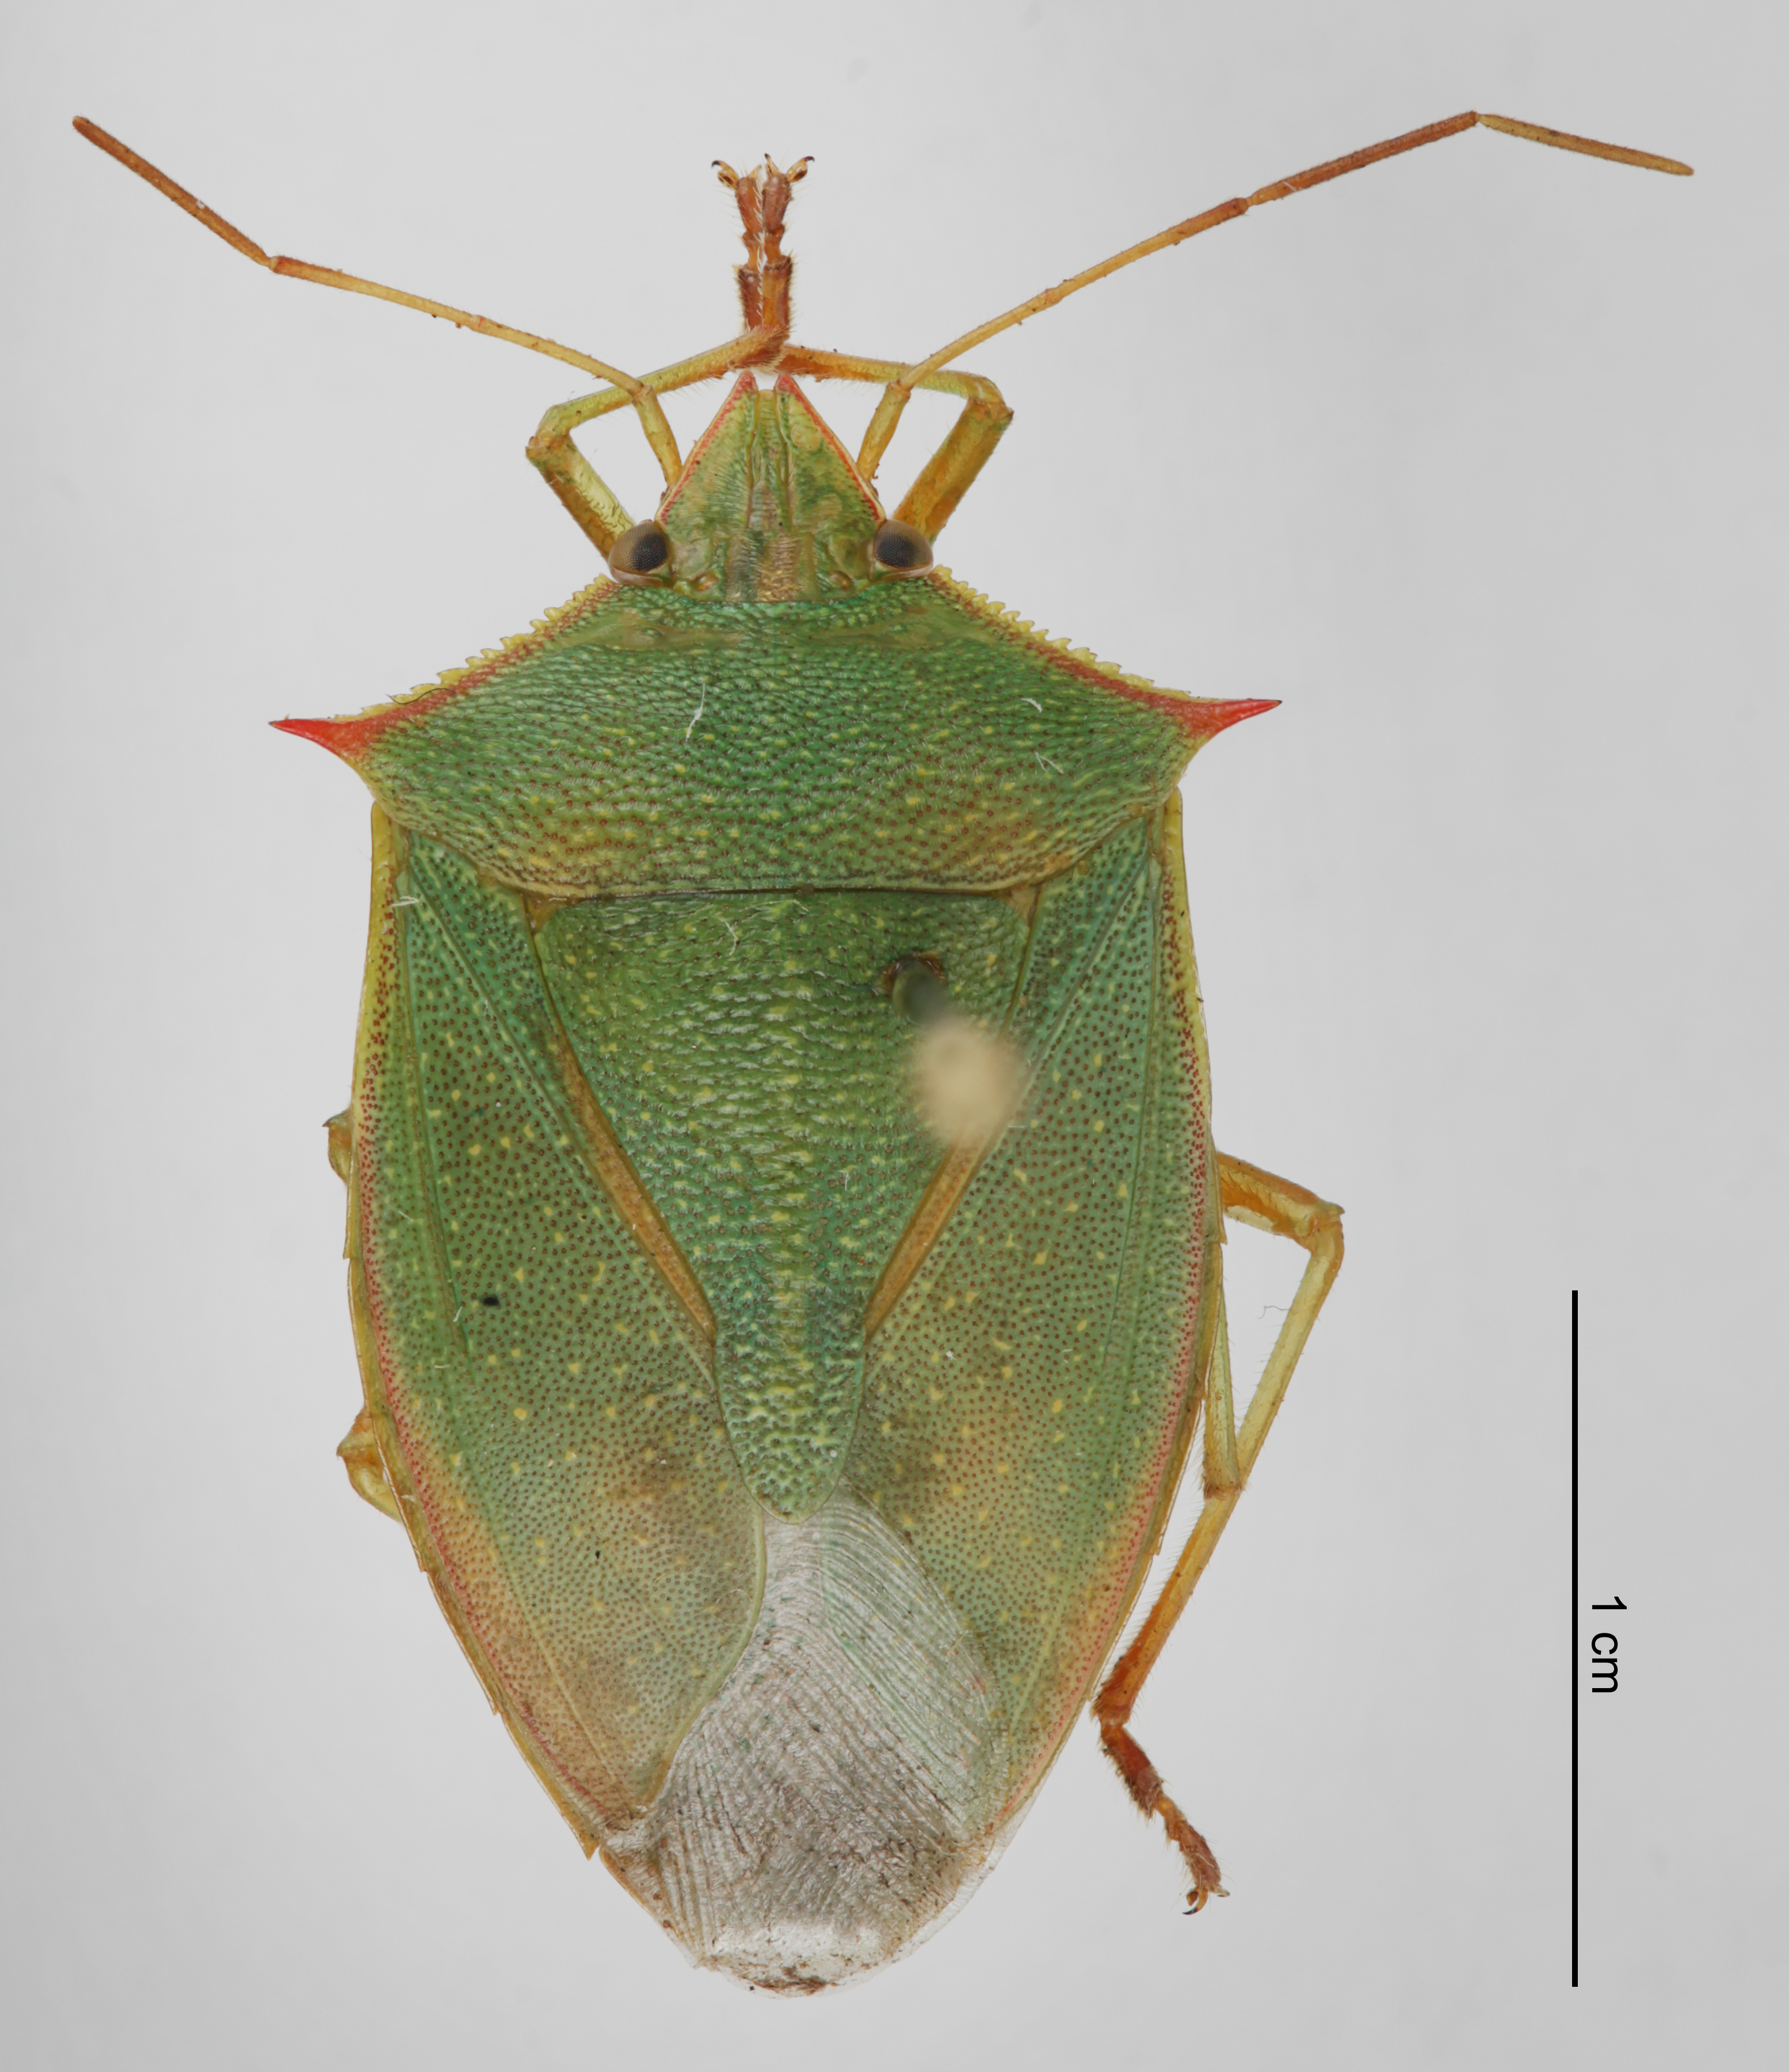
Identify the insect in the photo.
Loxa flavicollis
